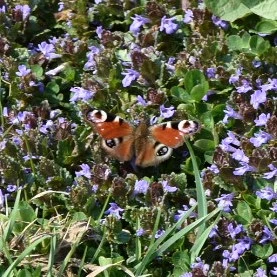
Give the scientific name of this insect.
Aglais io
